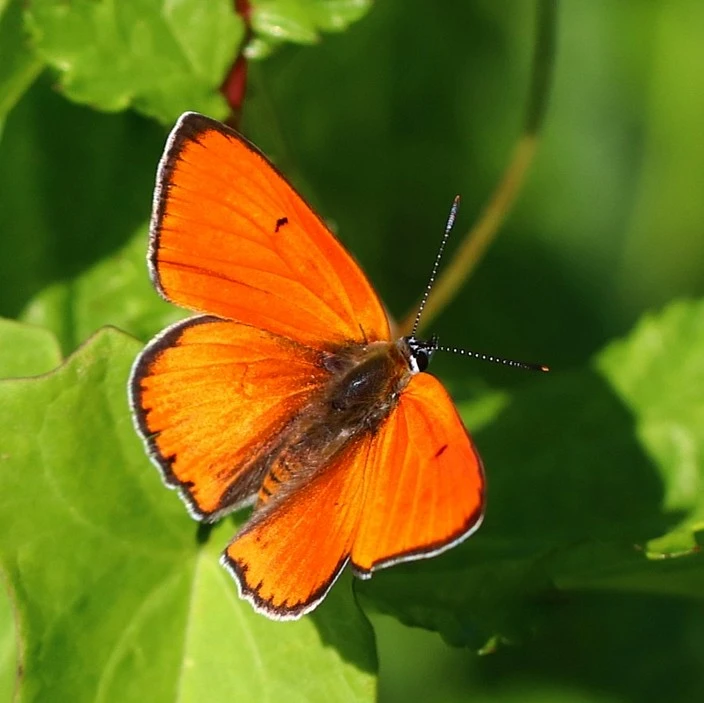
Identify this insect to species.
Lycaena dispar
